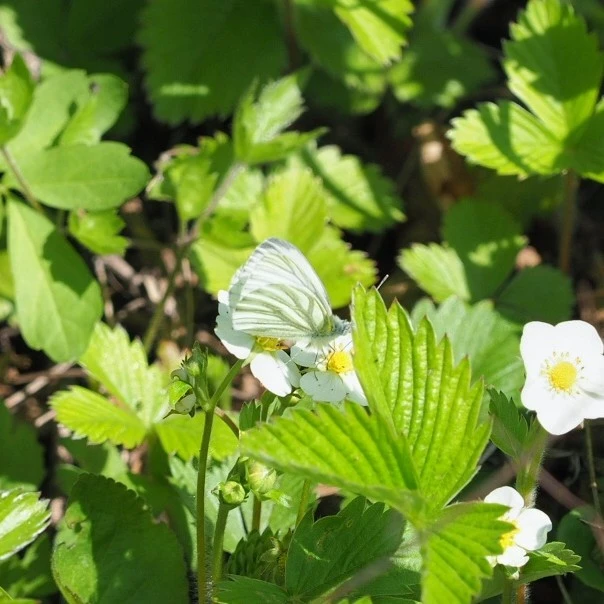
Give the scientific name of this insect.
Pieris napi
